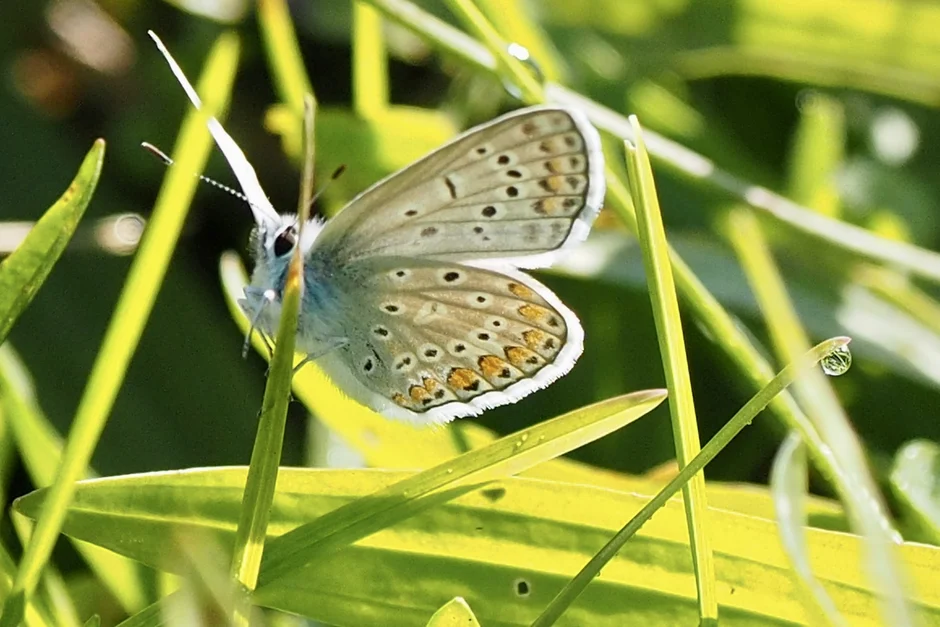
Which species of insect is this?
Polyommatus icarus
